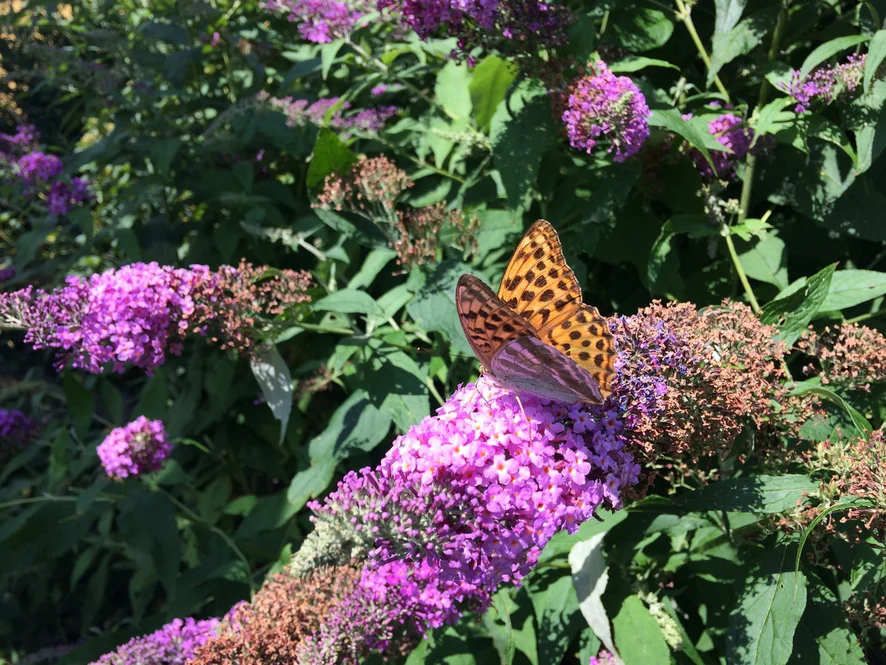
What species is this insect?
Argynnis paphia
